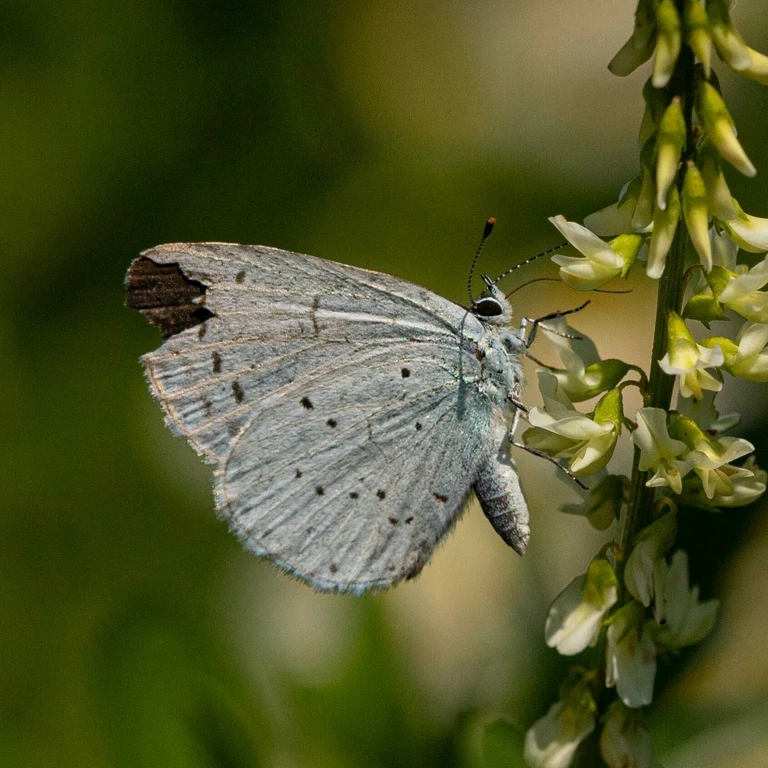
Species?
Celastrina argiolus
